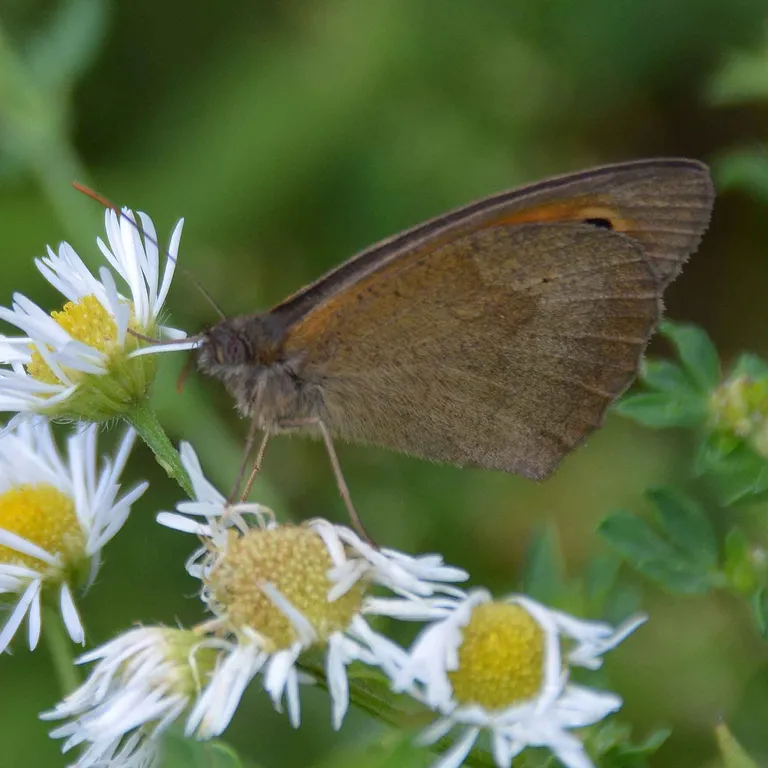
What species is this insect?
Maniola jurtina
